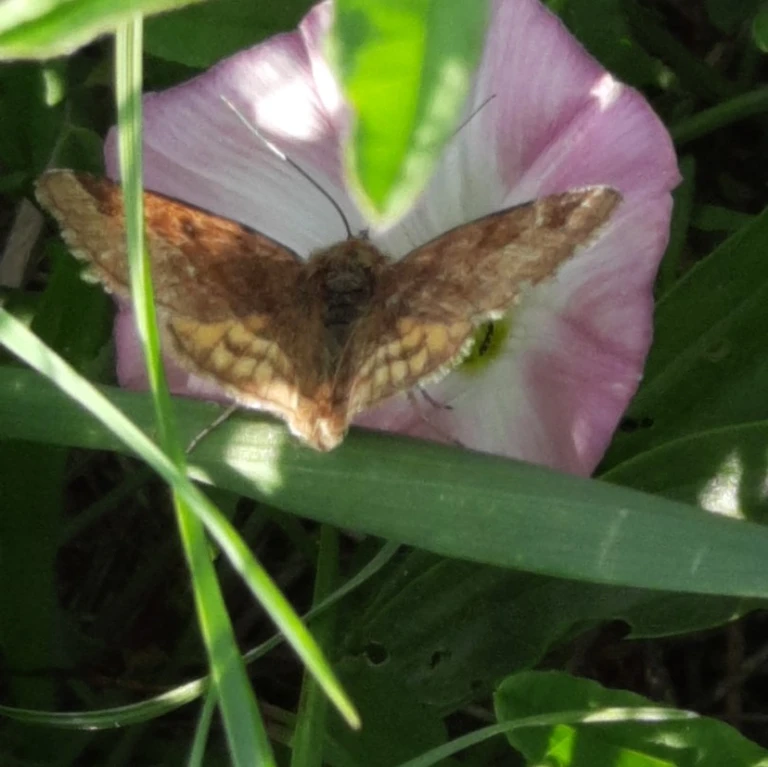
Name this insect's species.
Euclidia glyphica
